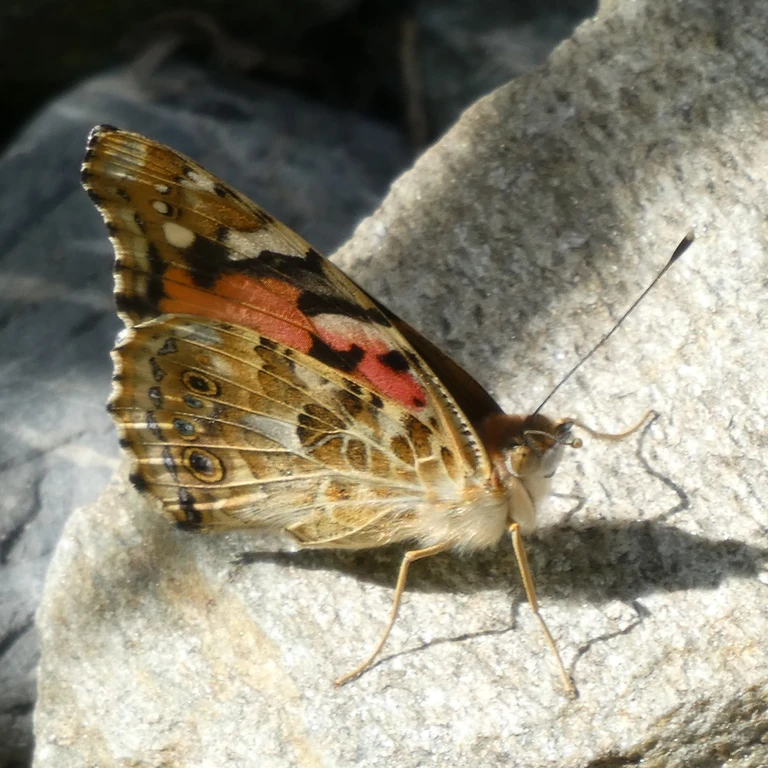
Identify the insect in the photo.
Vanessa cardui
